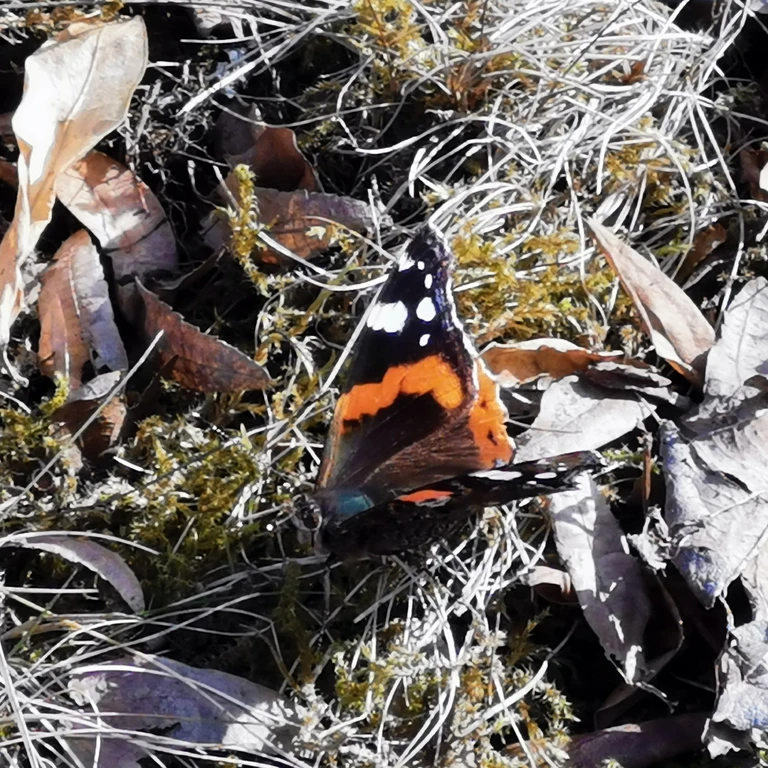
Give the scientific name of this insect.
Vanessa atalanta
